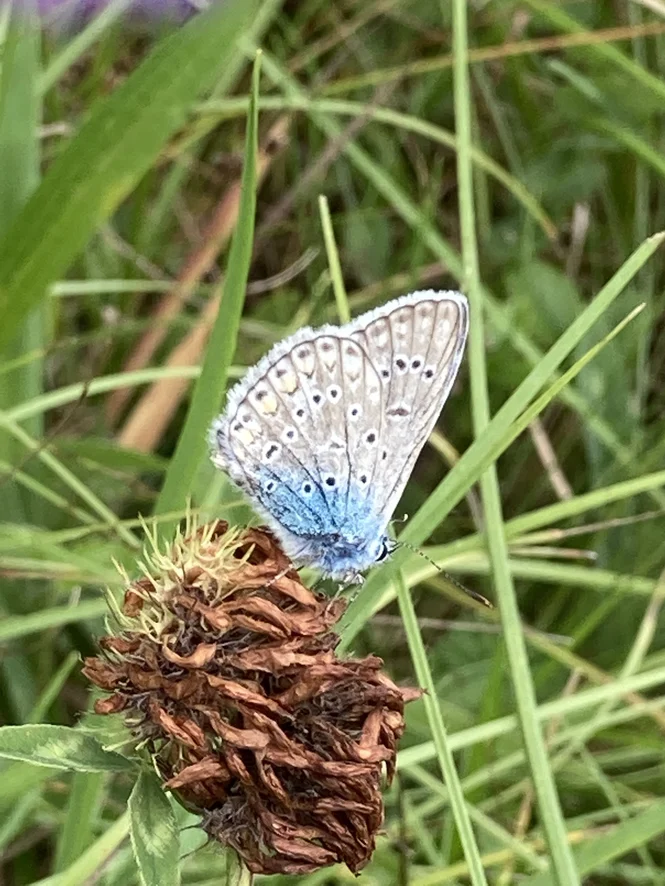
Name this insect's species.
Polyommatus icarus
